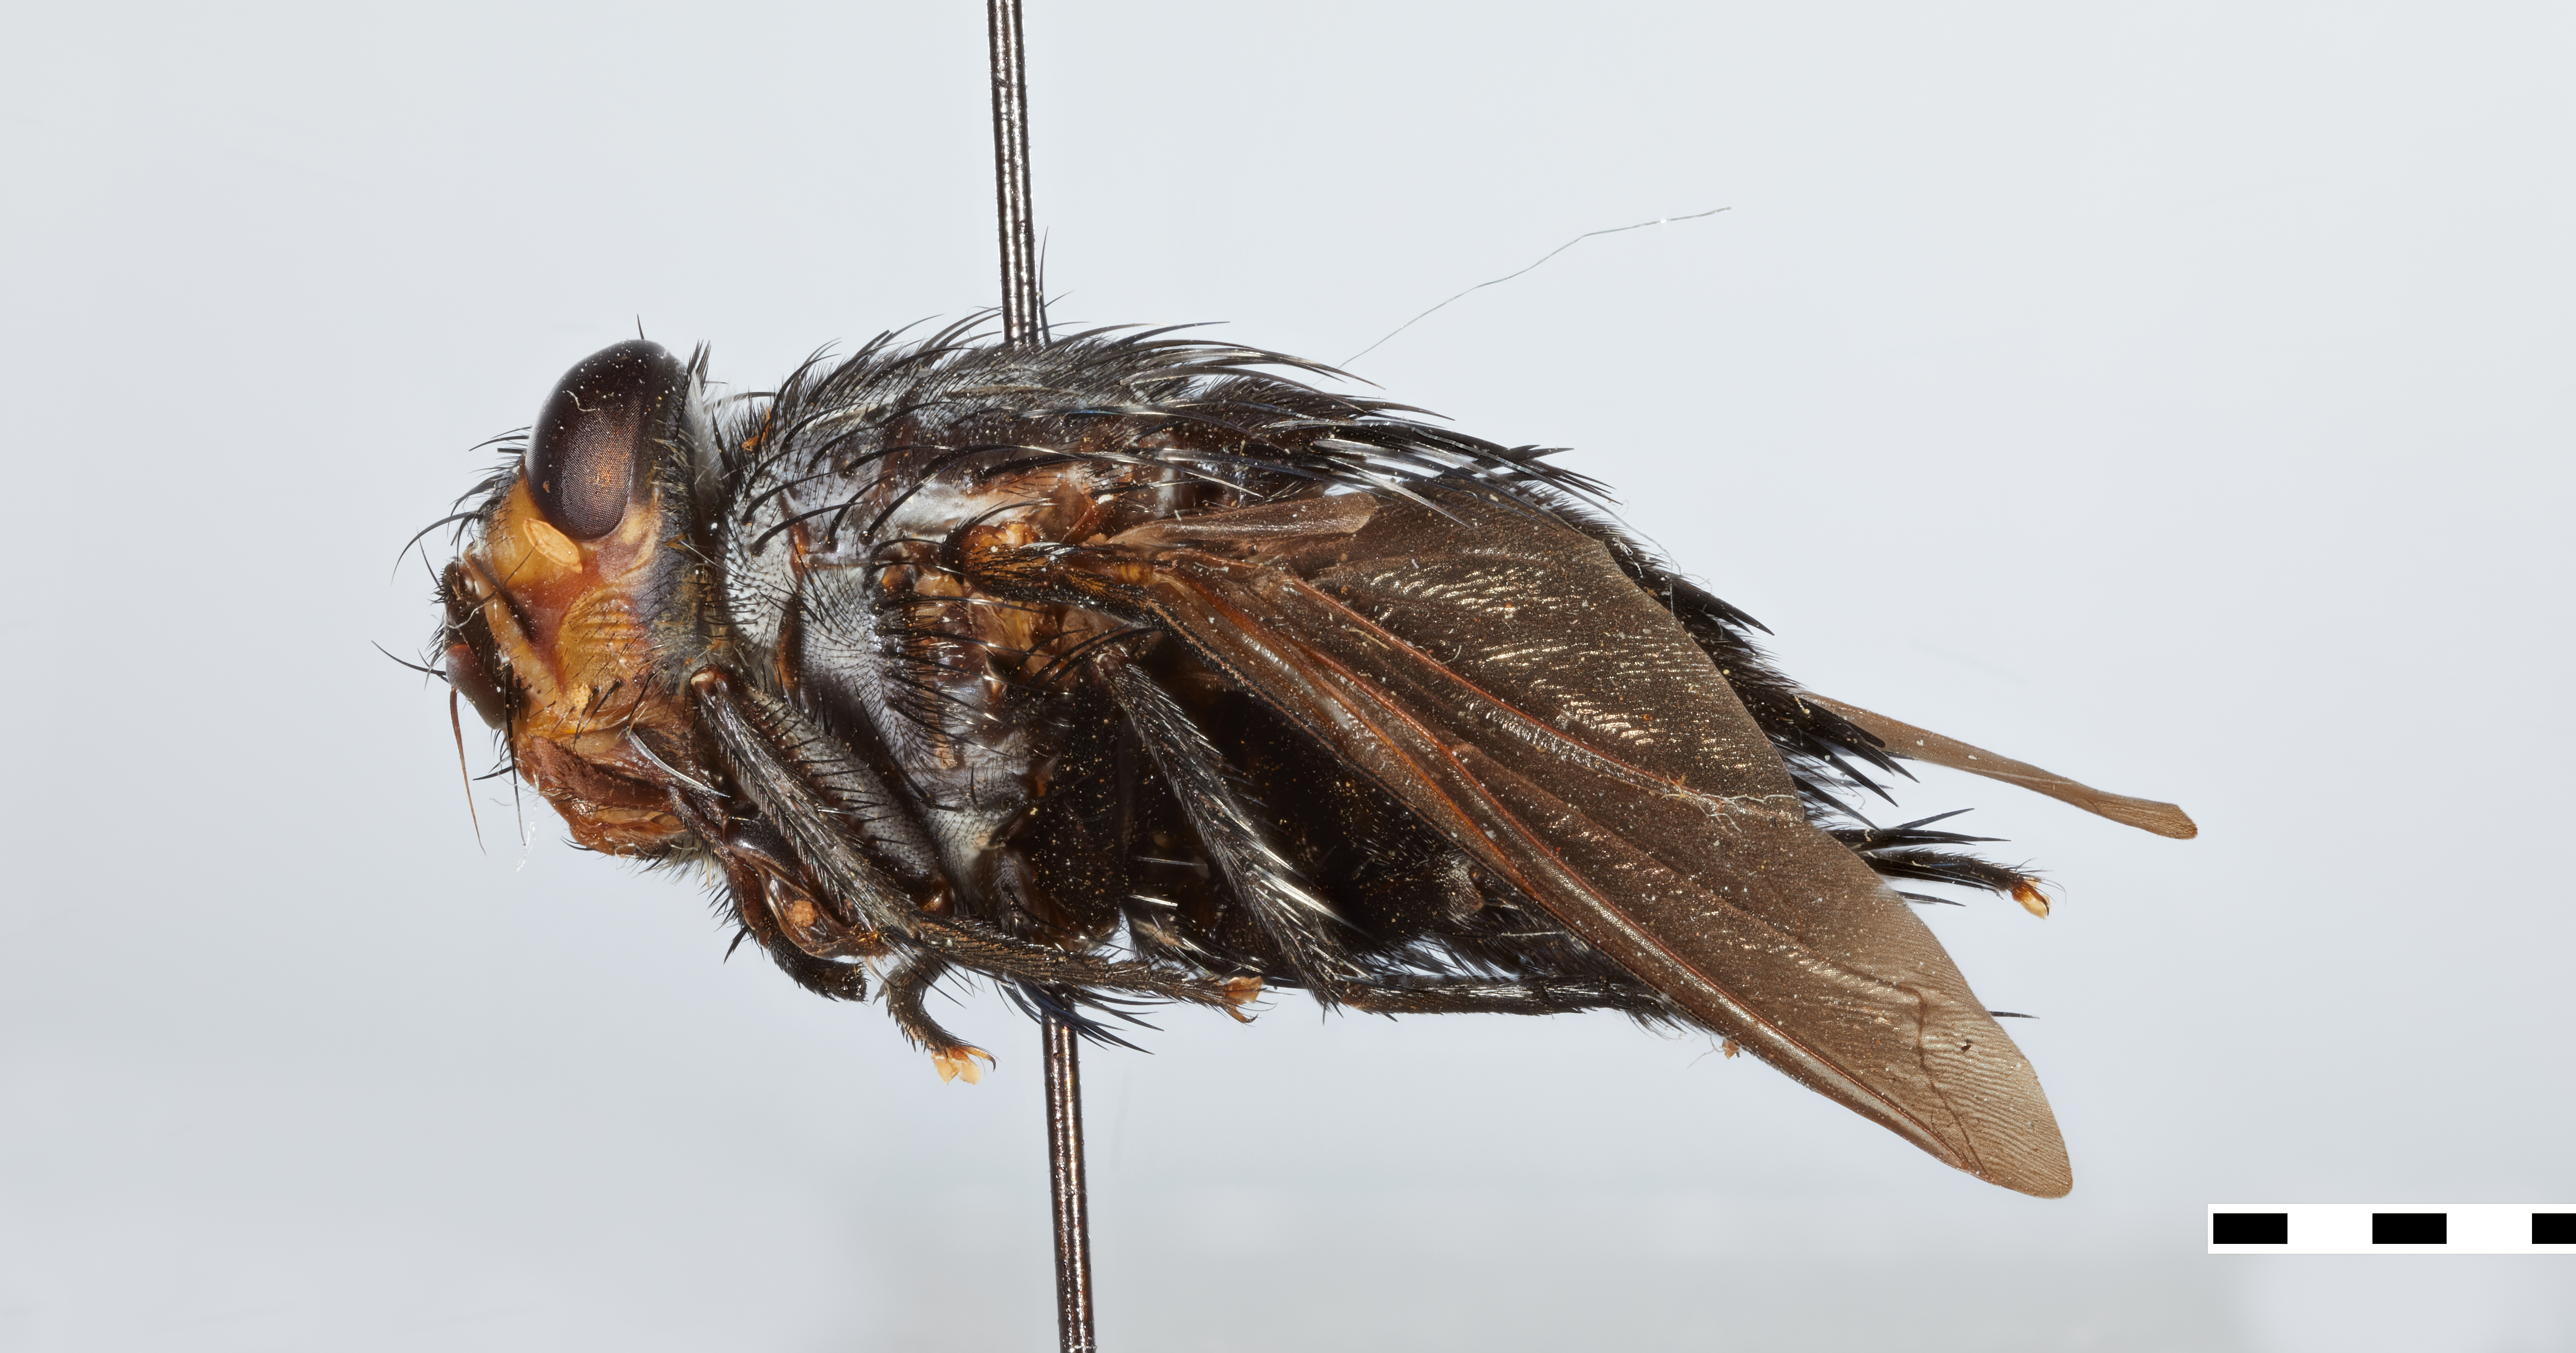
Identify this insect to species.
Belvosia manni
